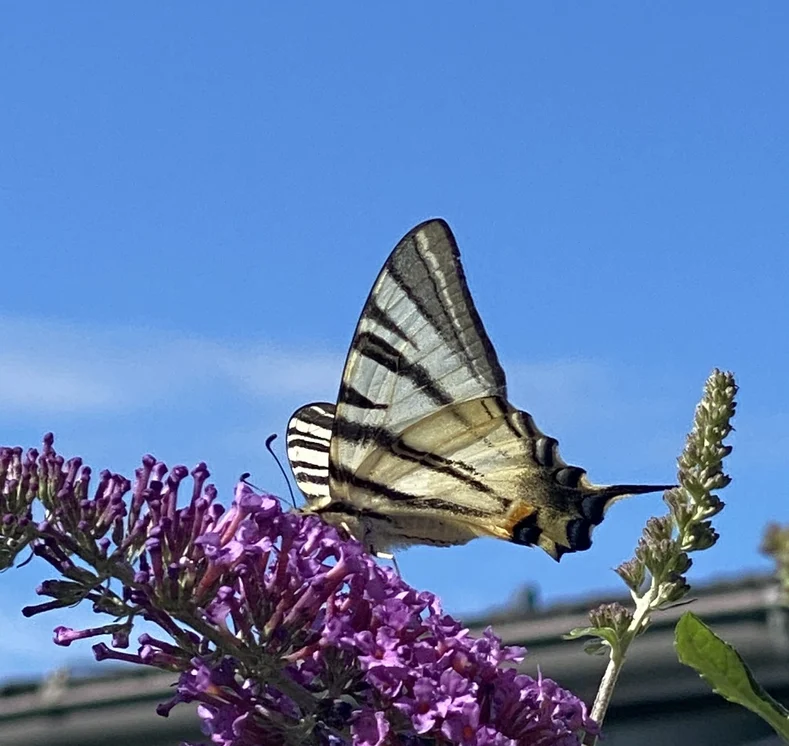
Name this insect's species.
Iphiclides podalirius
